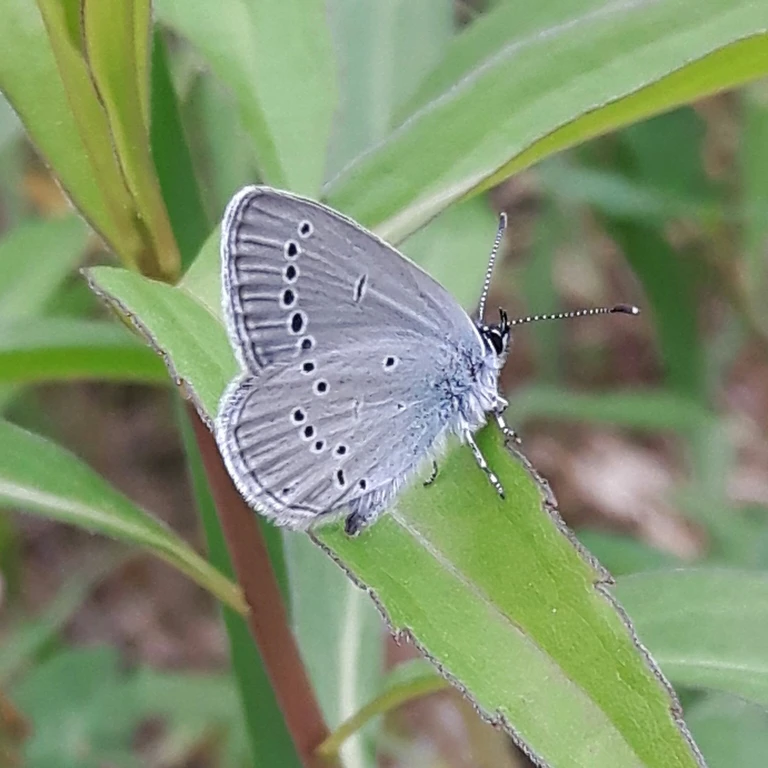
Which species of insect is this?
Cupido minimus
